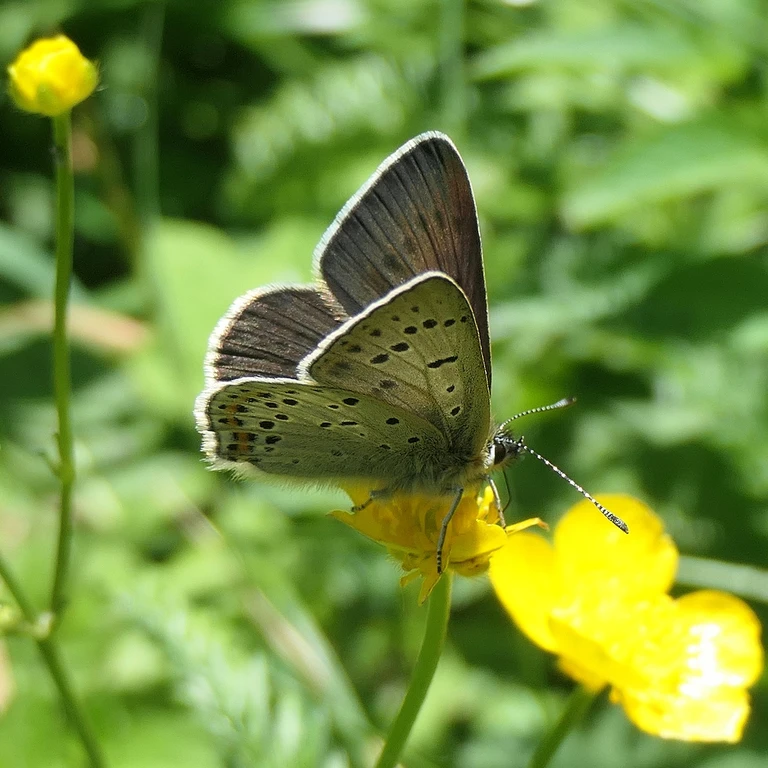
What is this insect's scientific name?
Lycaena tityrus (also Loweia tityrus)
